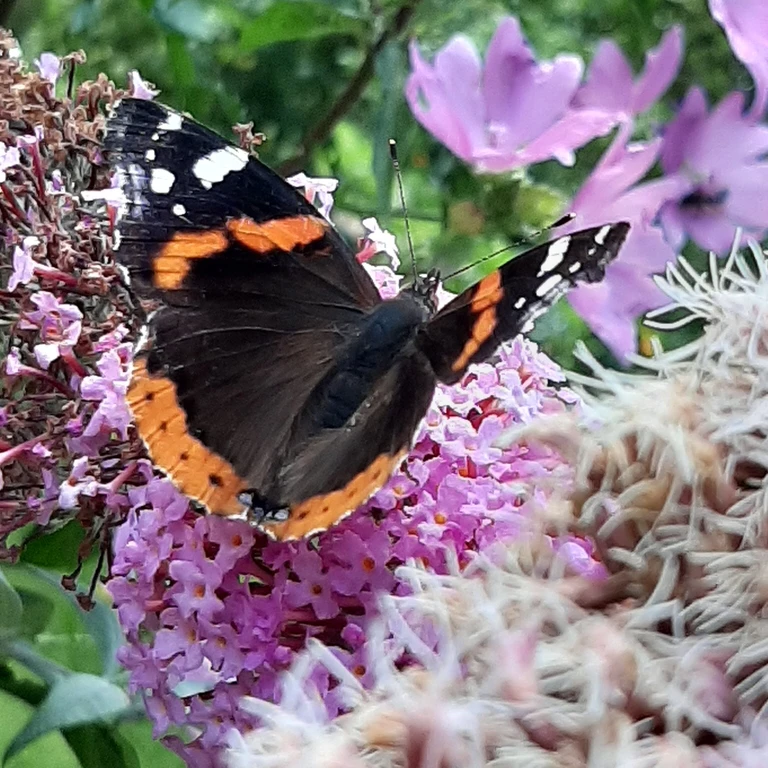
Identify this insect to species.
Vanessa atalanta
